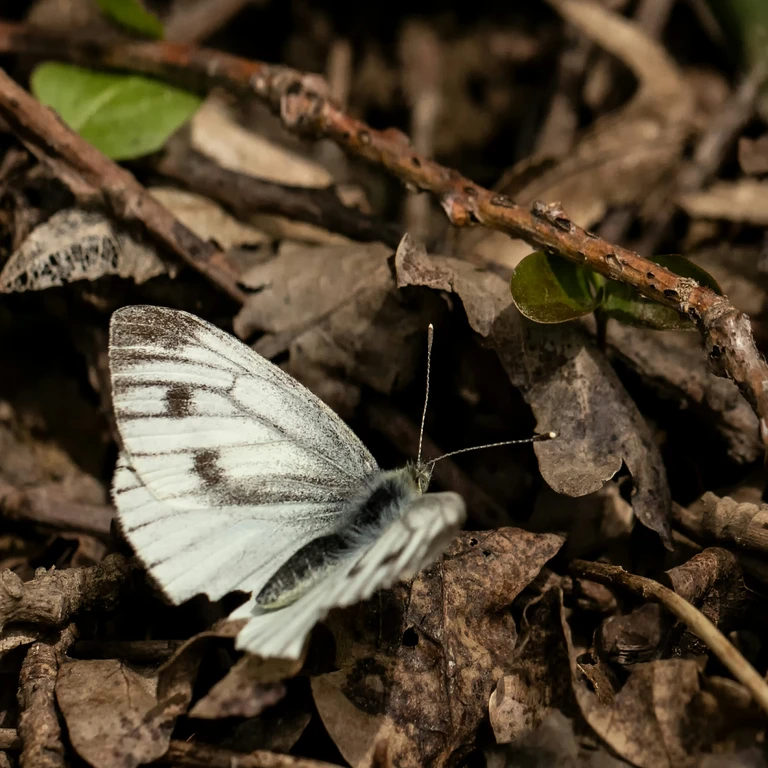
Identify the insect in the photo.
Pieris napi
